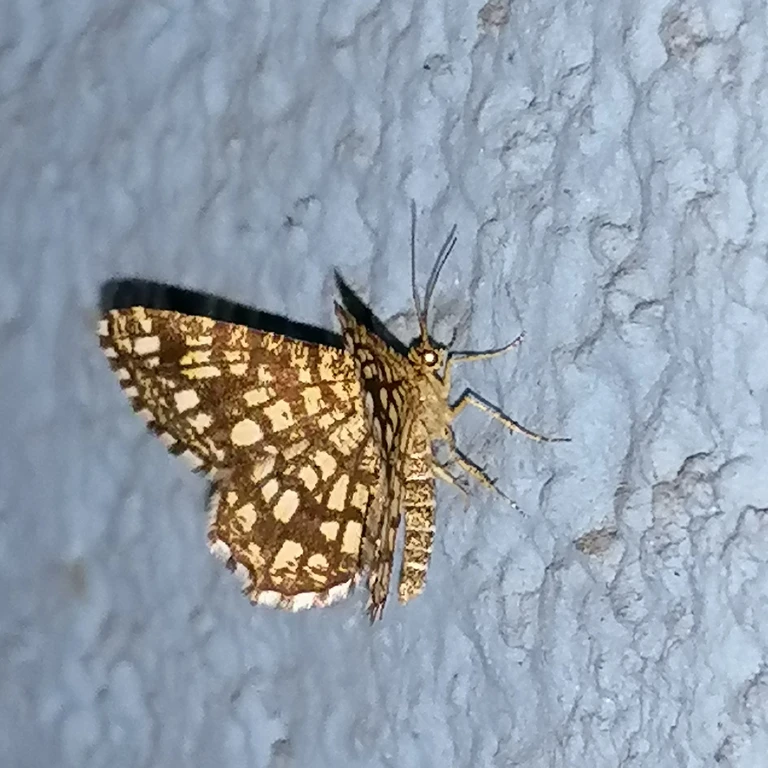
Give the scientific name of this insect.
Chiasmia clathrata
